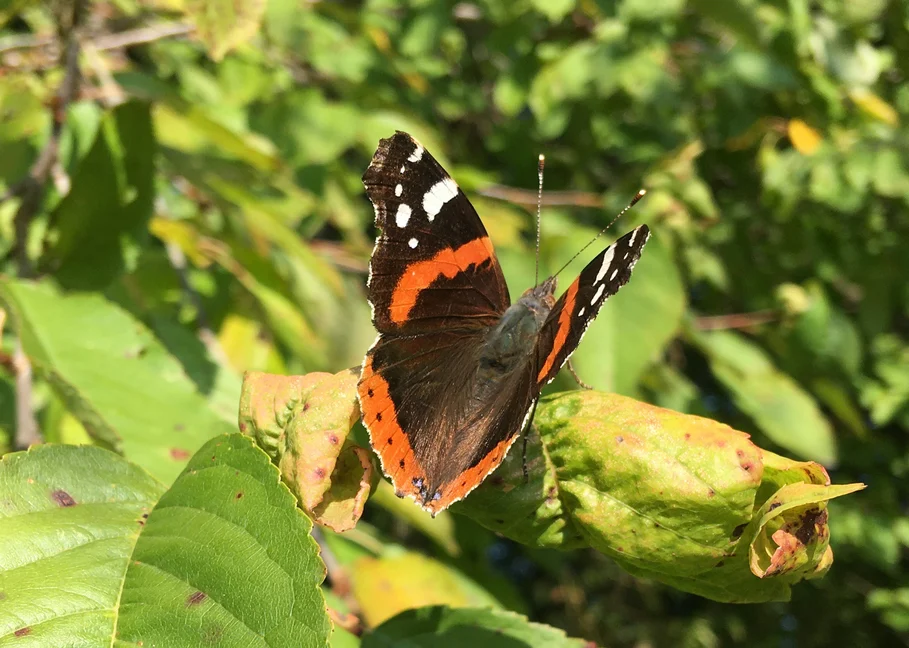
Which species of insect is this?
Vanessa atalanta
